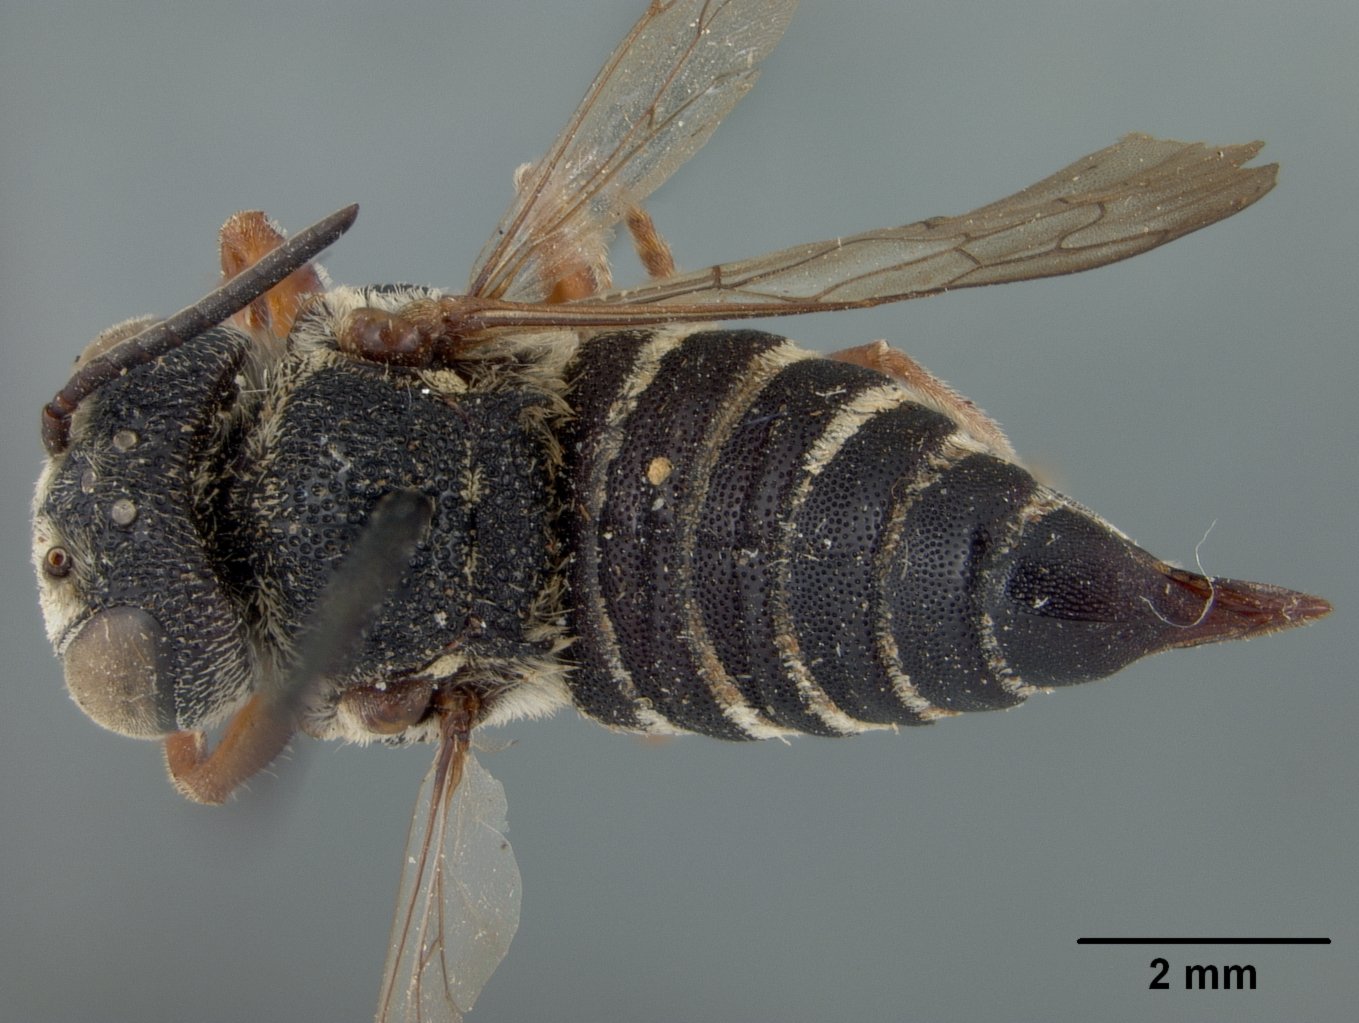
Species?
Coelioxys insita
